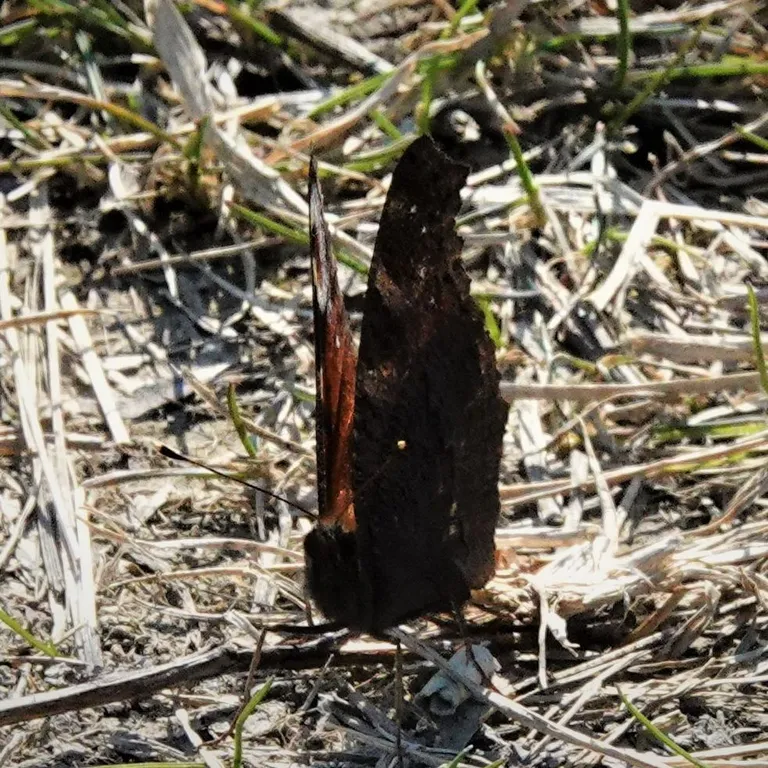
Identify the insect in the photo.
Aglais io
